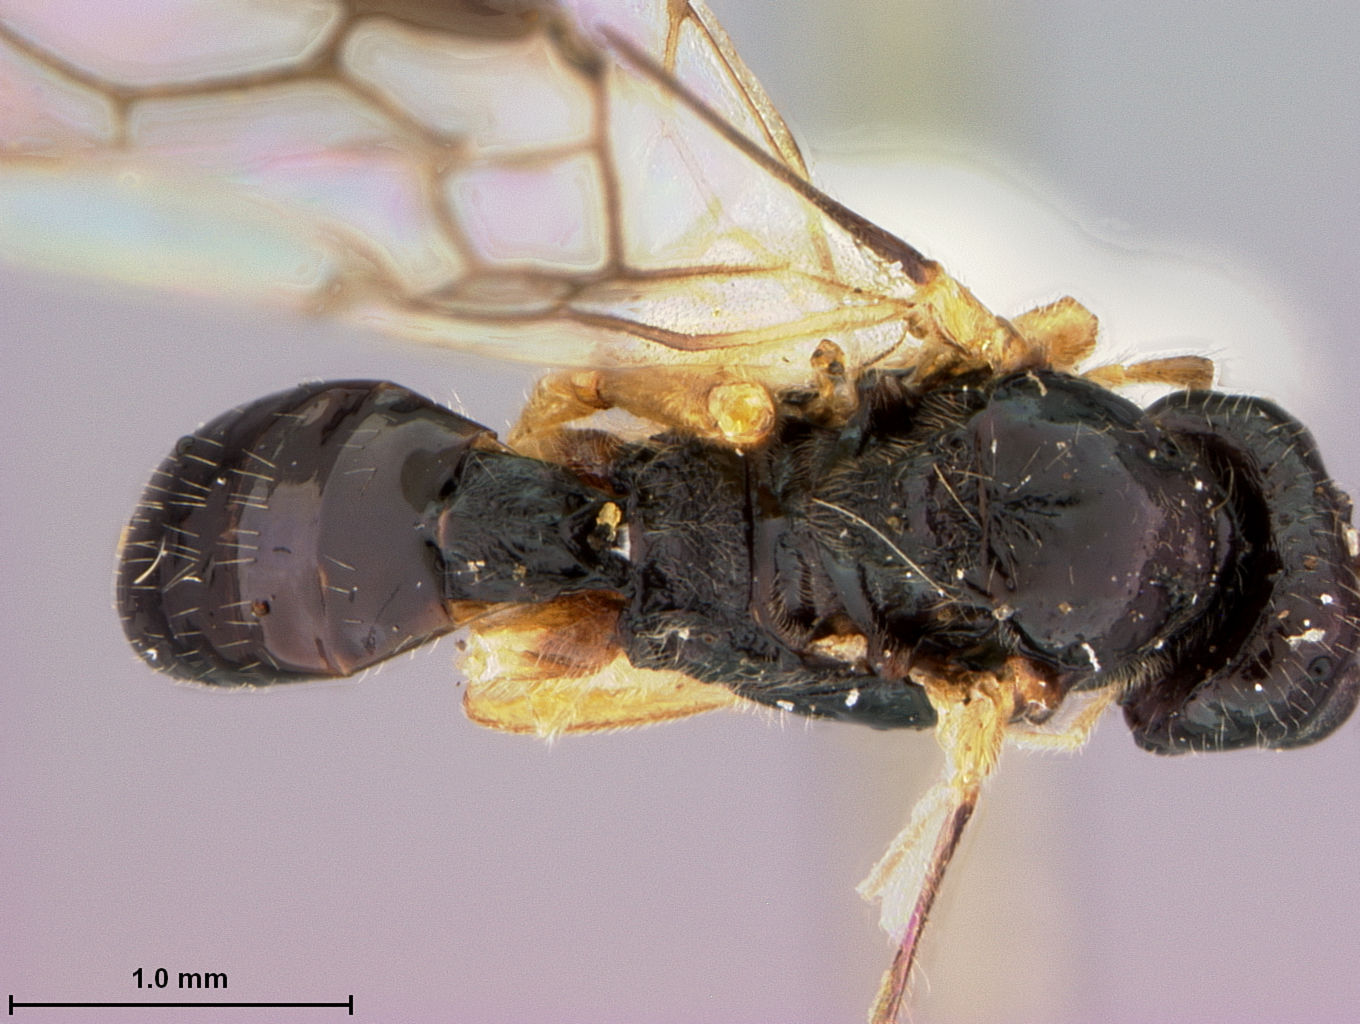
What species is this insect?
Opius distractus
